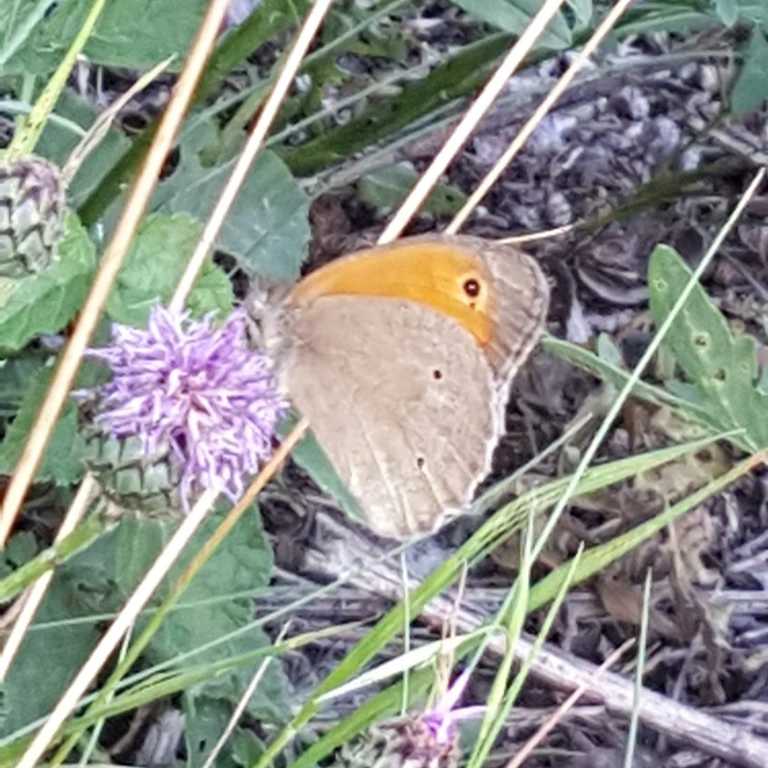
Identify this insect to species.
Maniola jurtina
